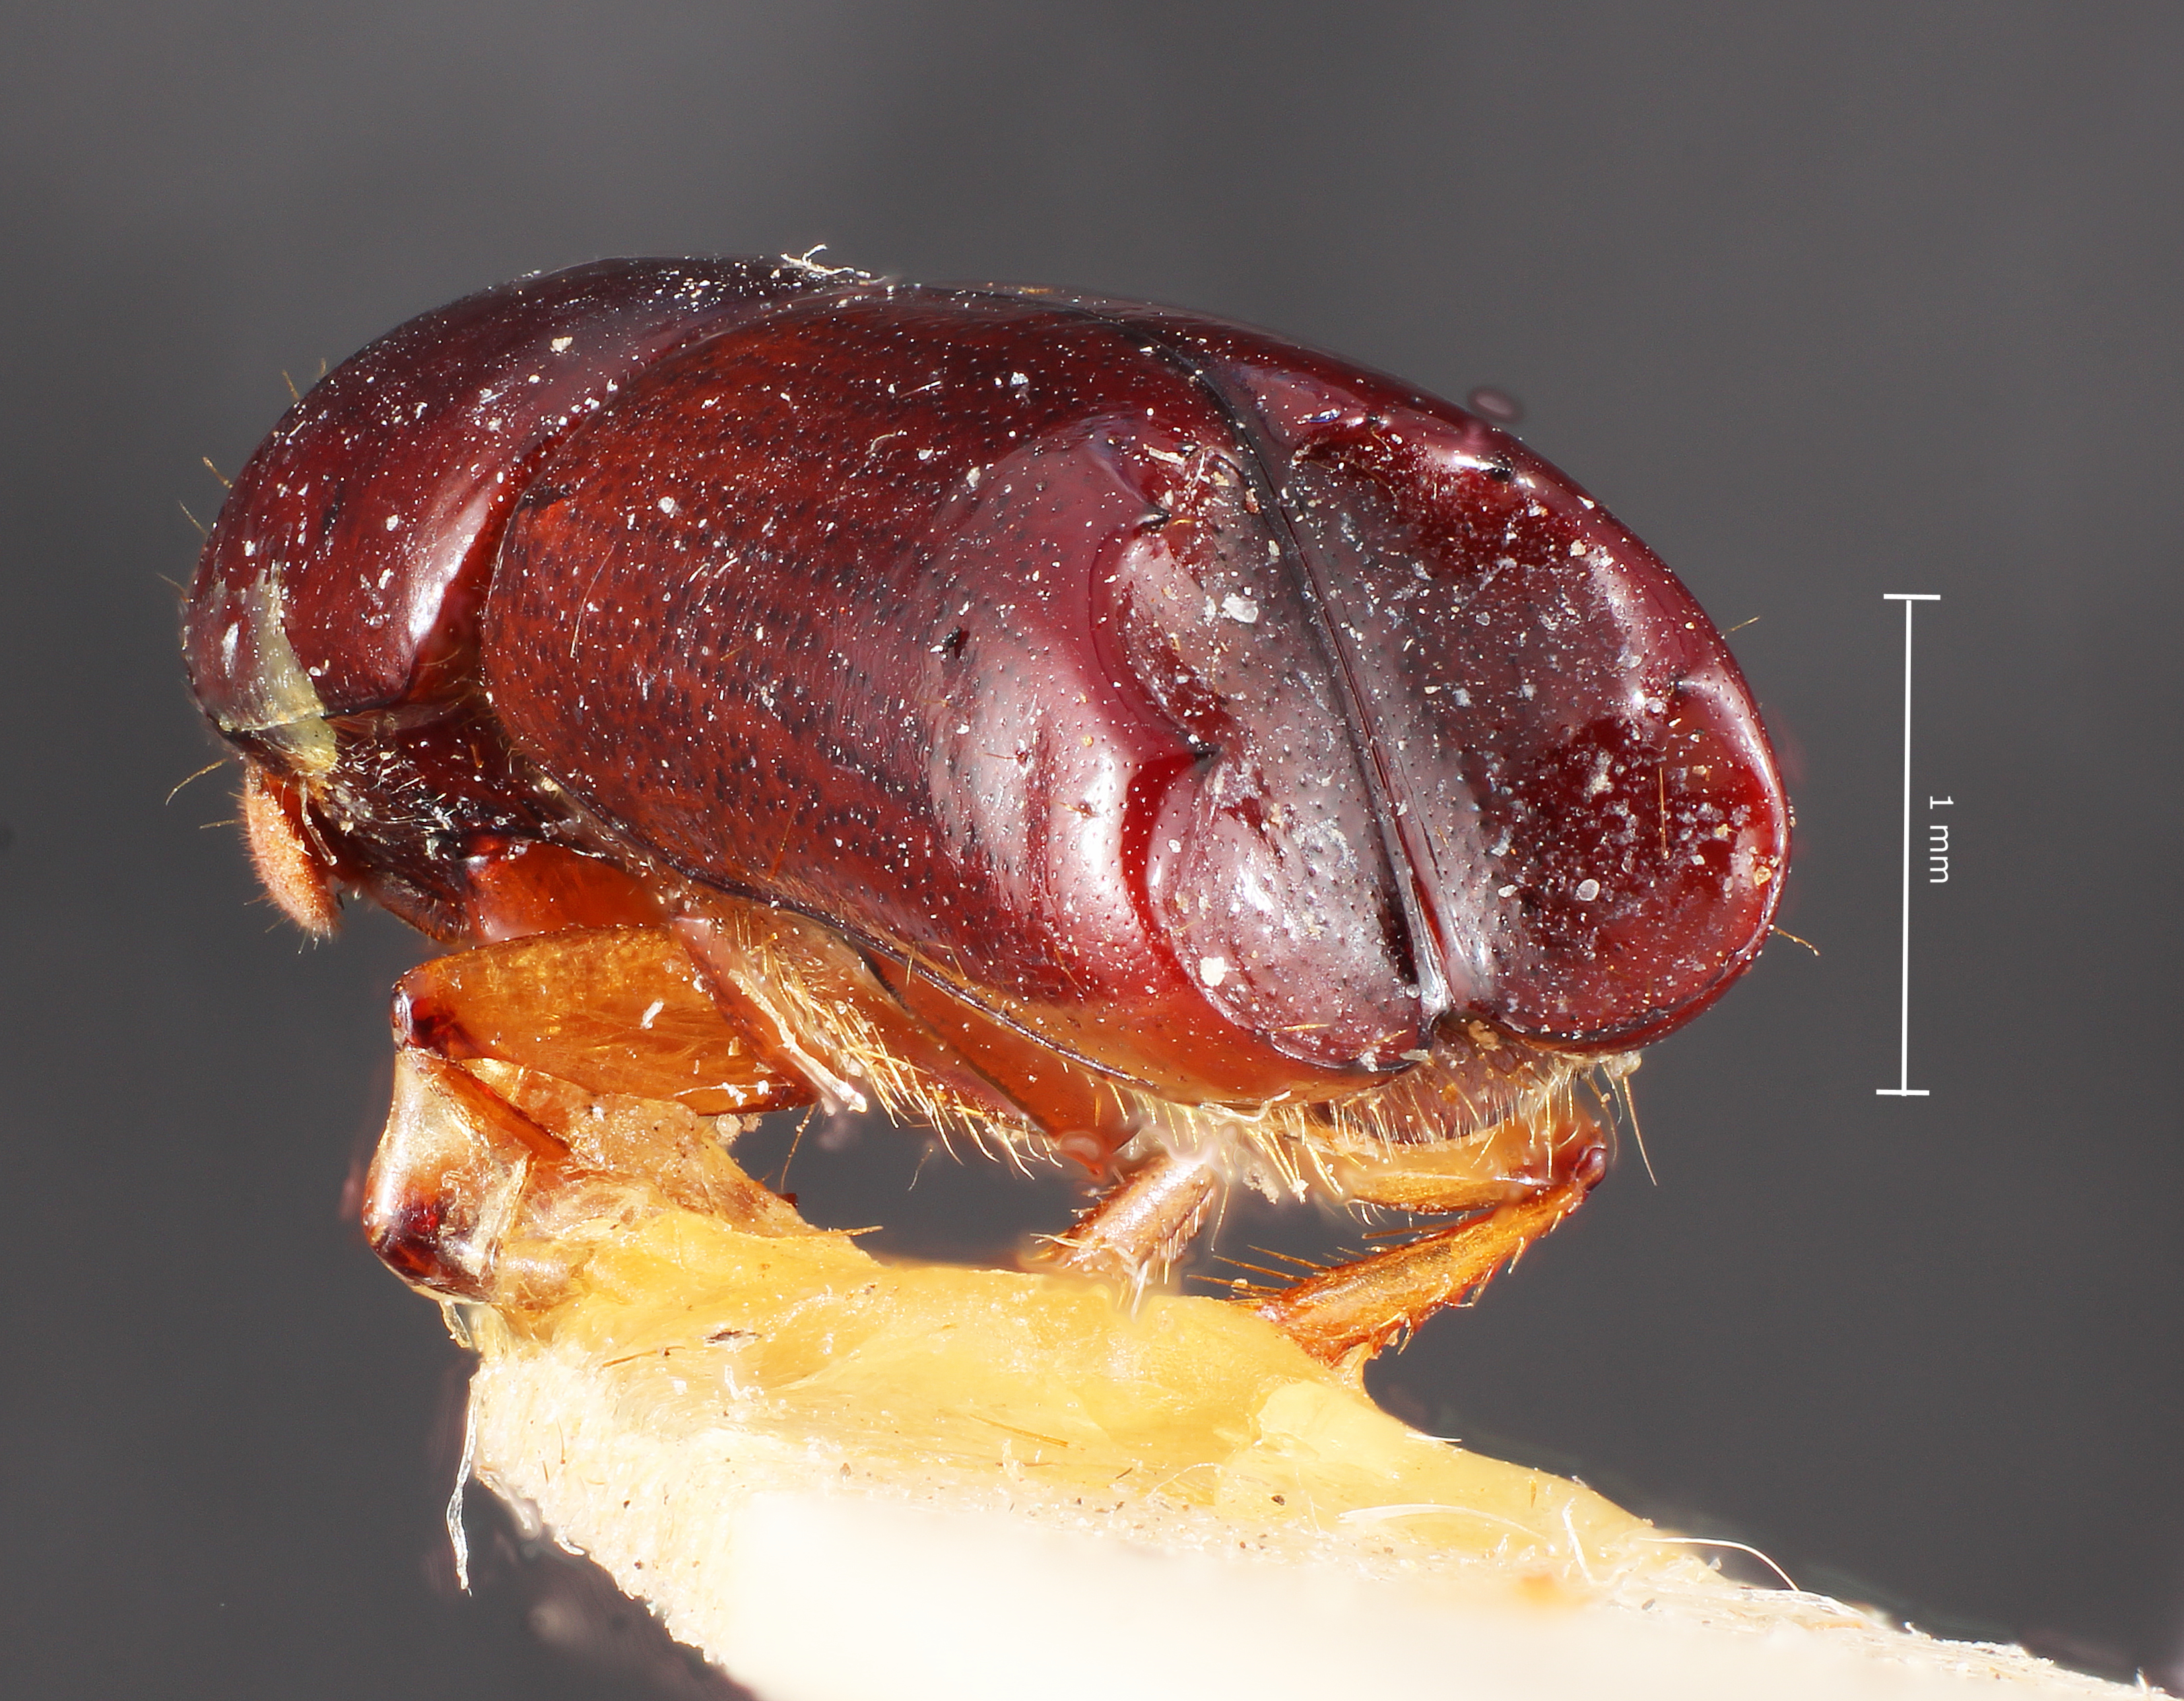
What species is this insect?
Anchonocerus sexdentatus
